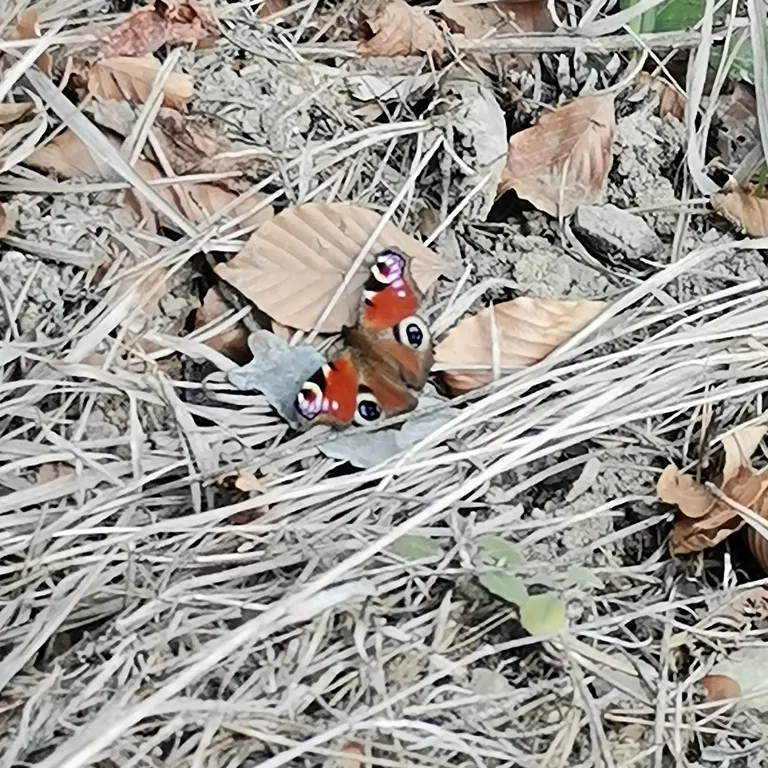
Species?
Aglais io
